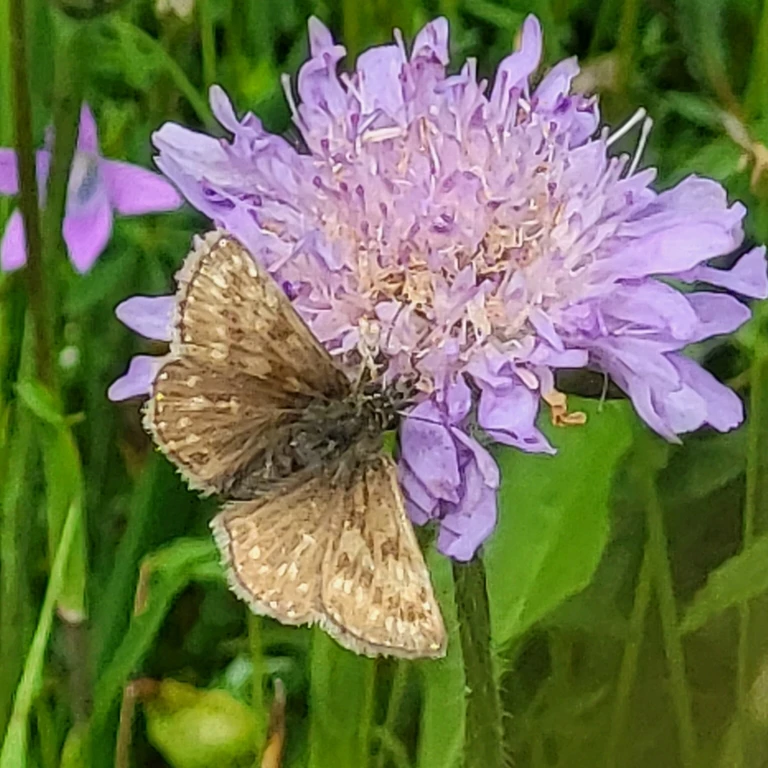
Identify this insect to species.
Erynnis tages
